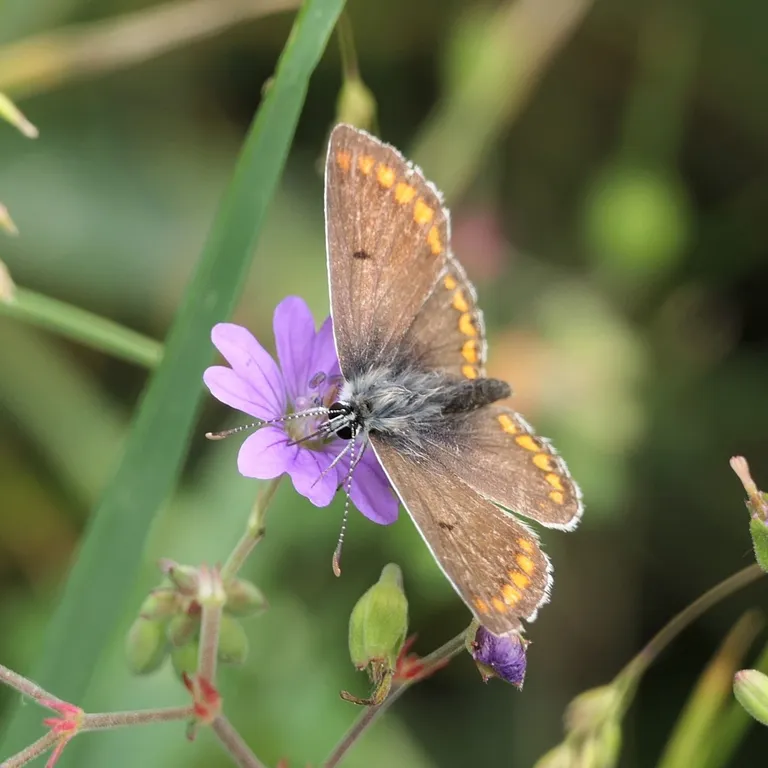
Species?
Aricia agestis/artaxerxes
